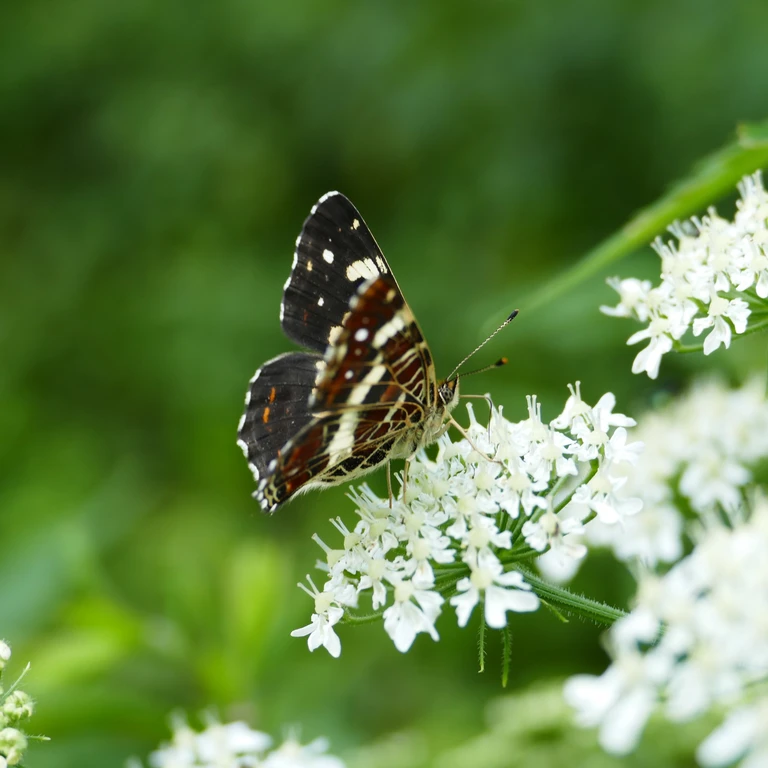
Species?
Araschnia levana
